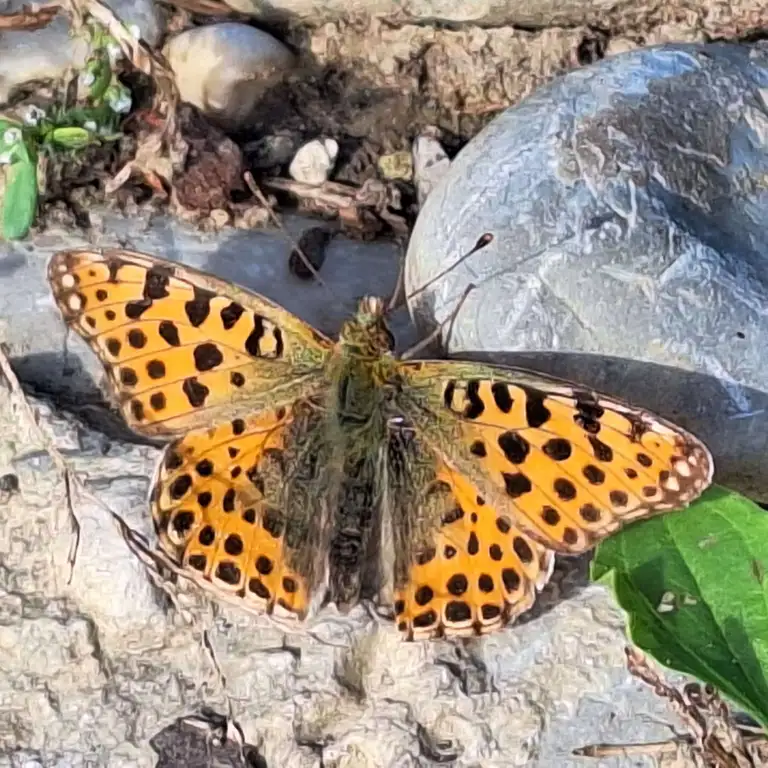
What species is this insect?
Issoria lathonia
